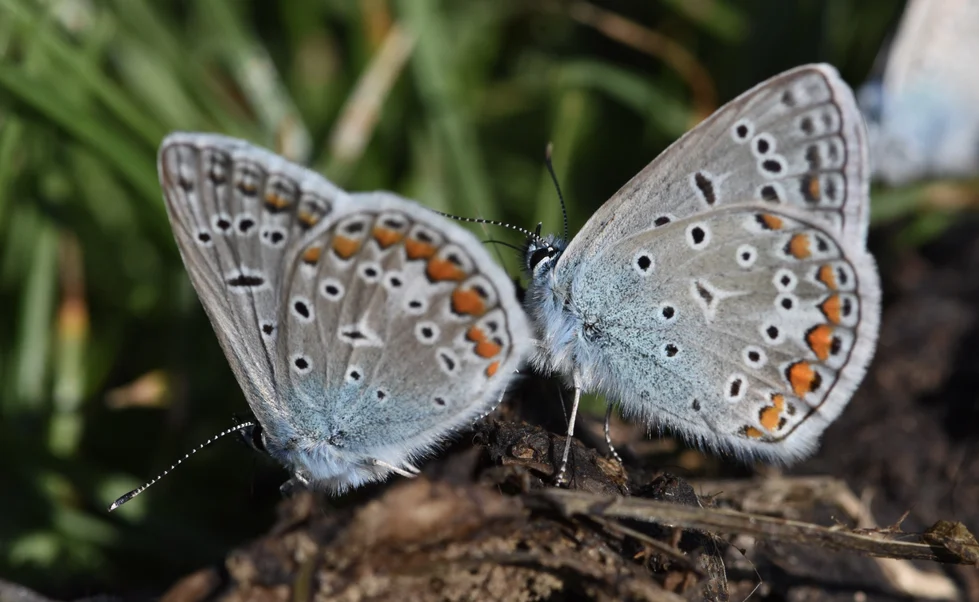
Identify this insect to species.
Polyommatus icarus
